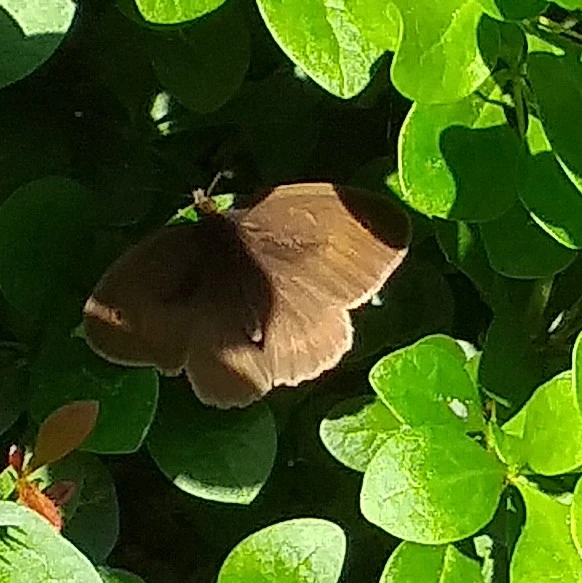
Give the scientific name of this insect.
Maniola jurtina
